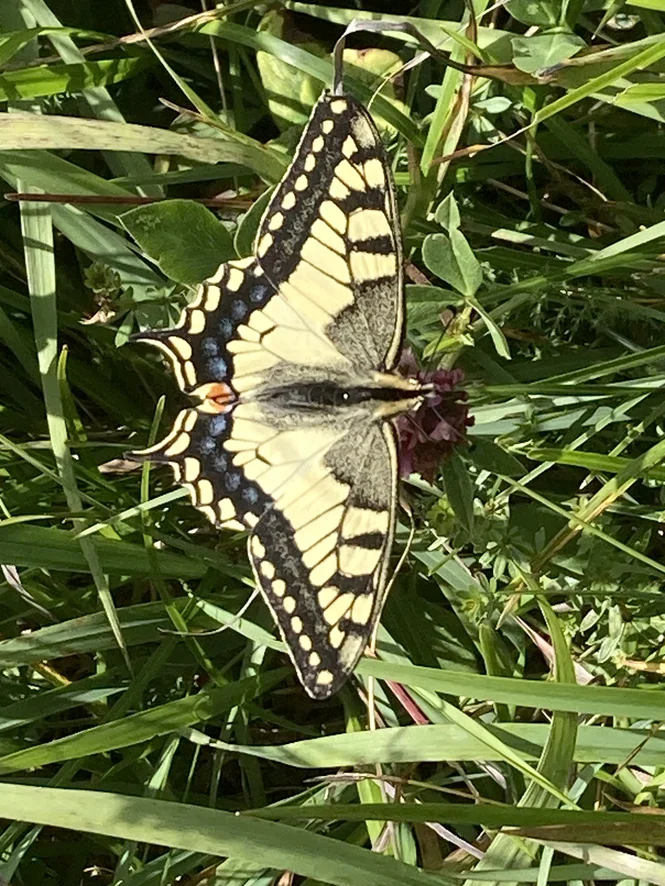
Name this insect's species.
Papilio machaon
